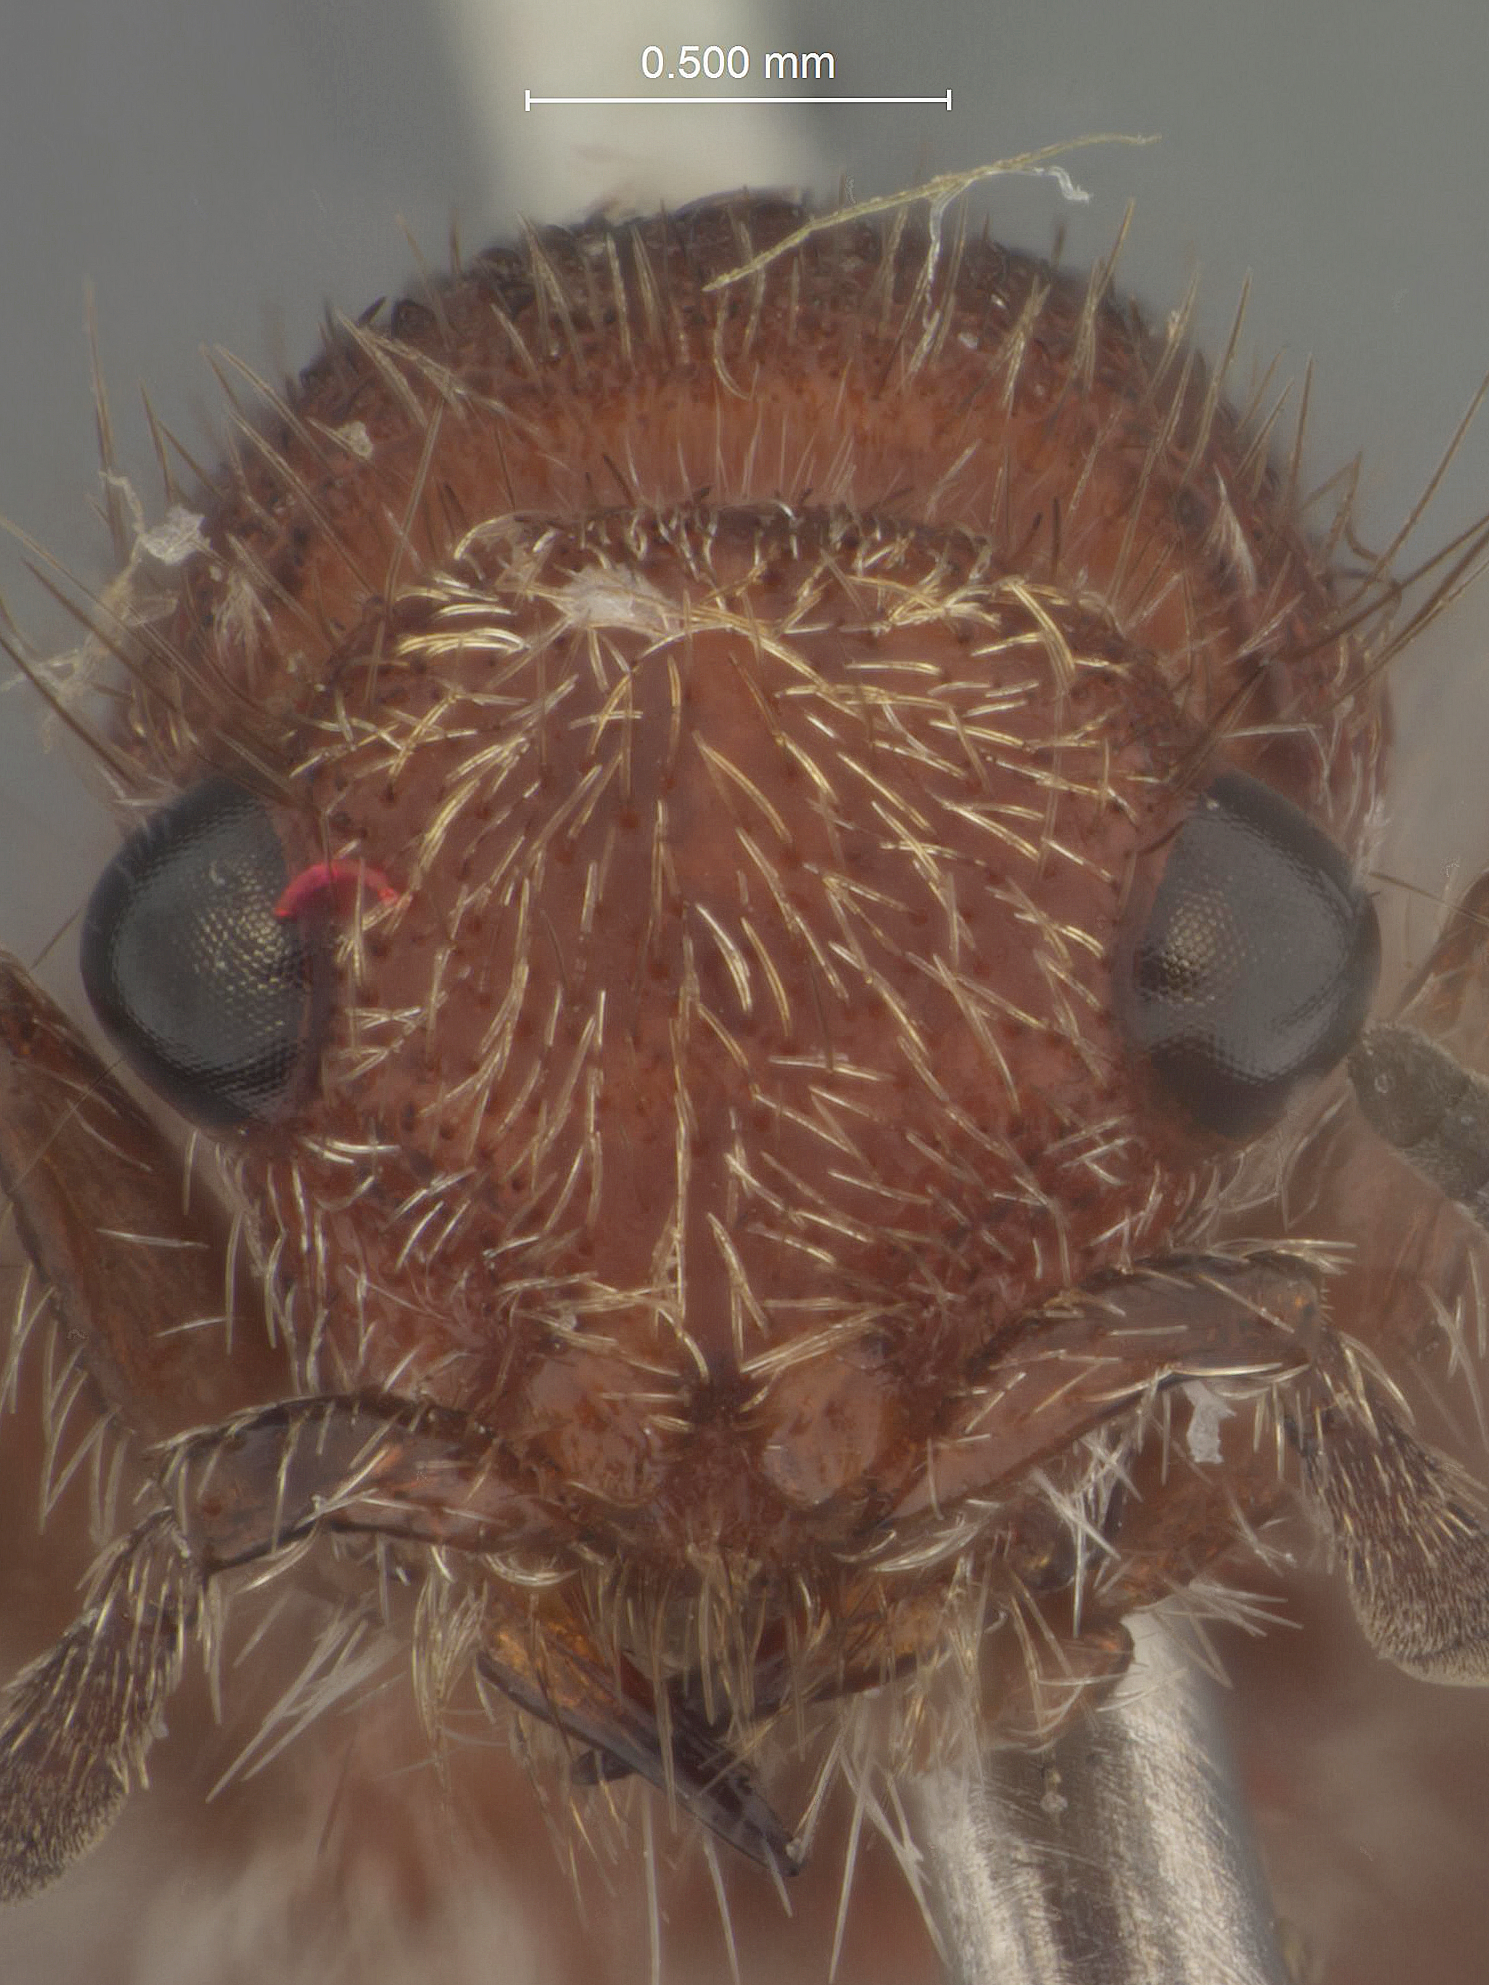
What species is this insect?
Dasymutilla archboldi
